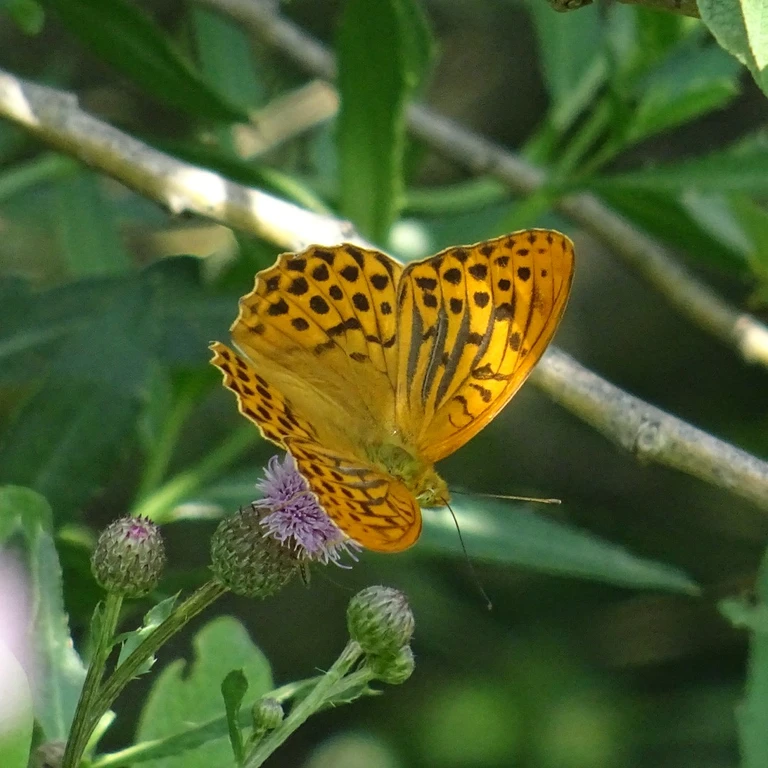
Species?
Argynnis paphia
